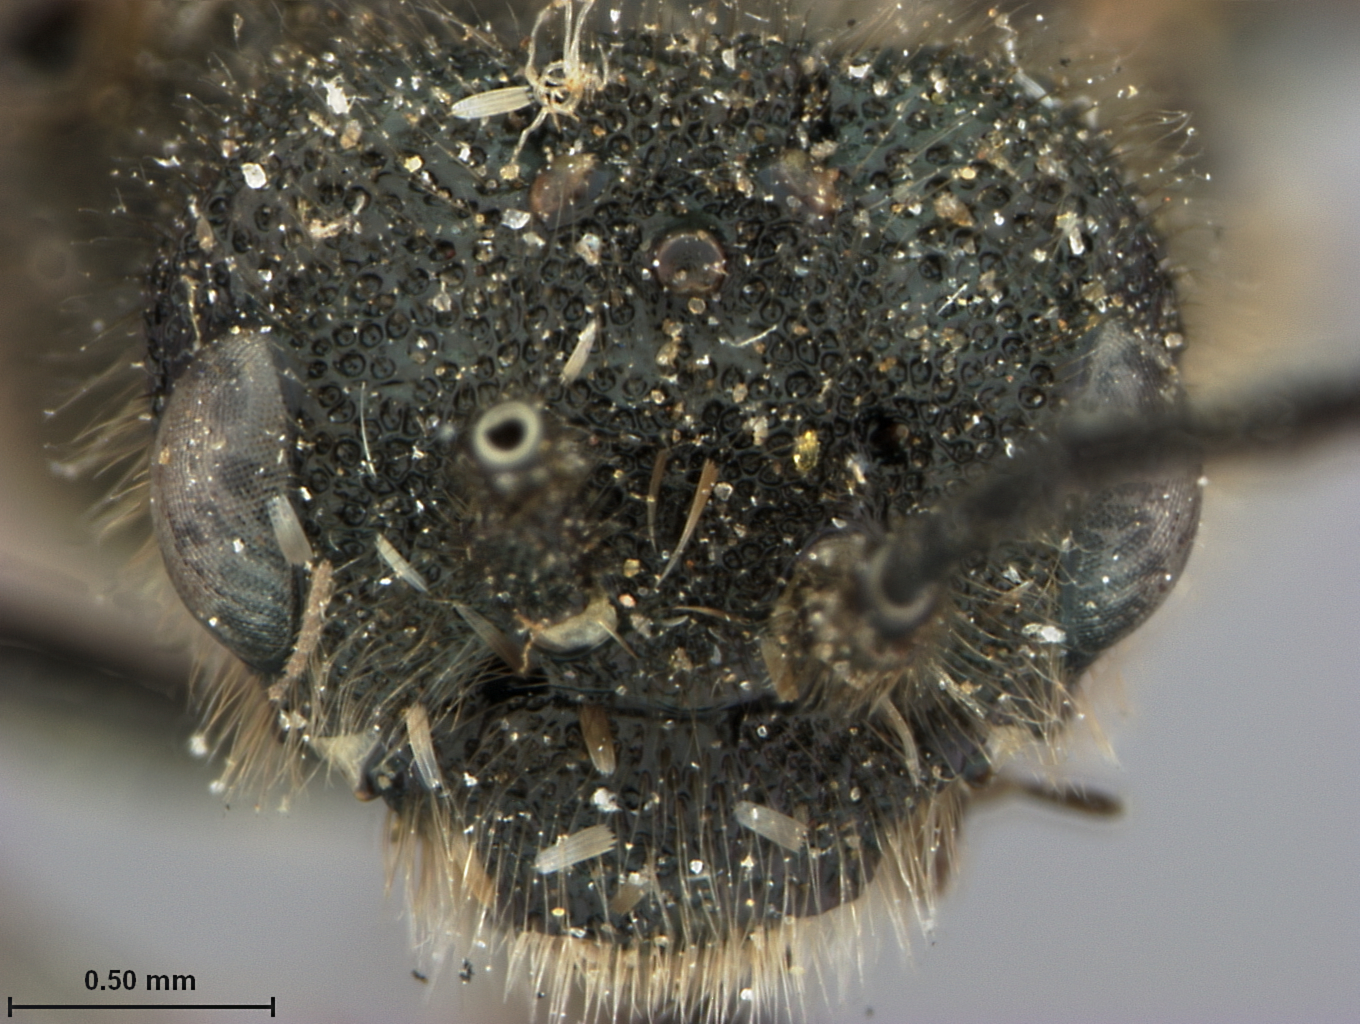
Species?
Dolerus comatus
